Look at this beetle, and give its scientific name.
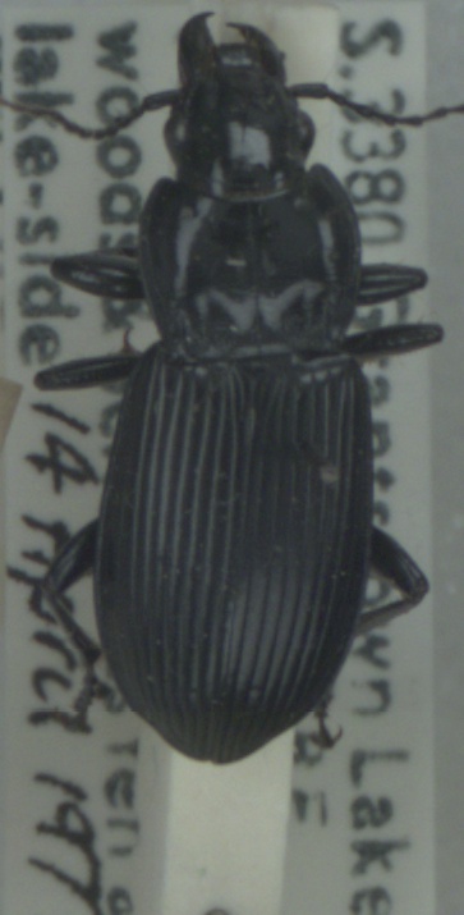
Pterostichus melanarius
